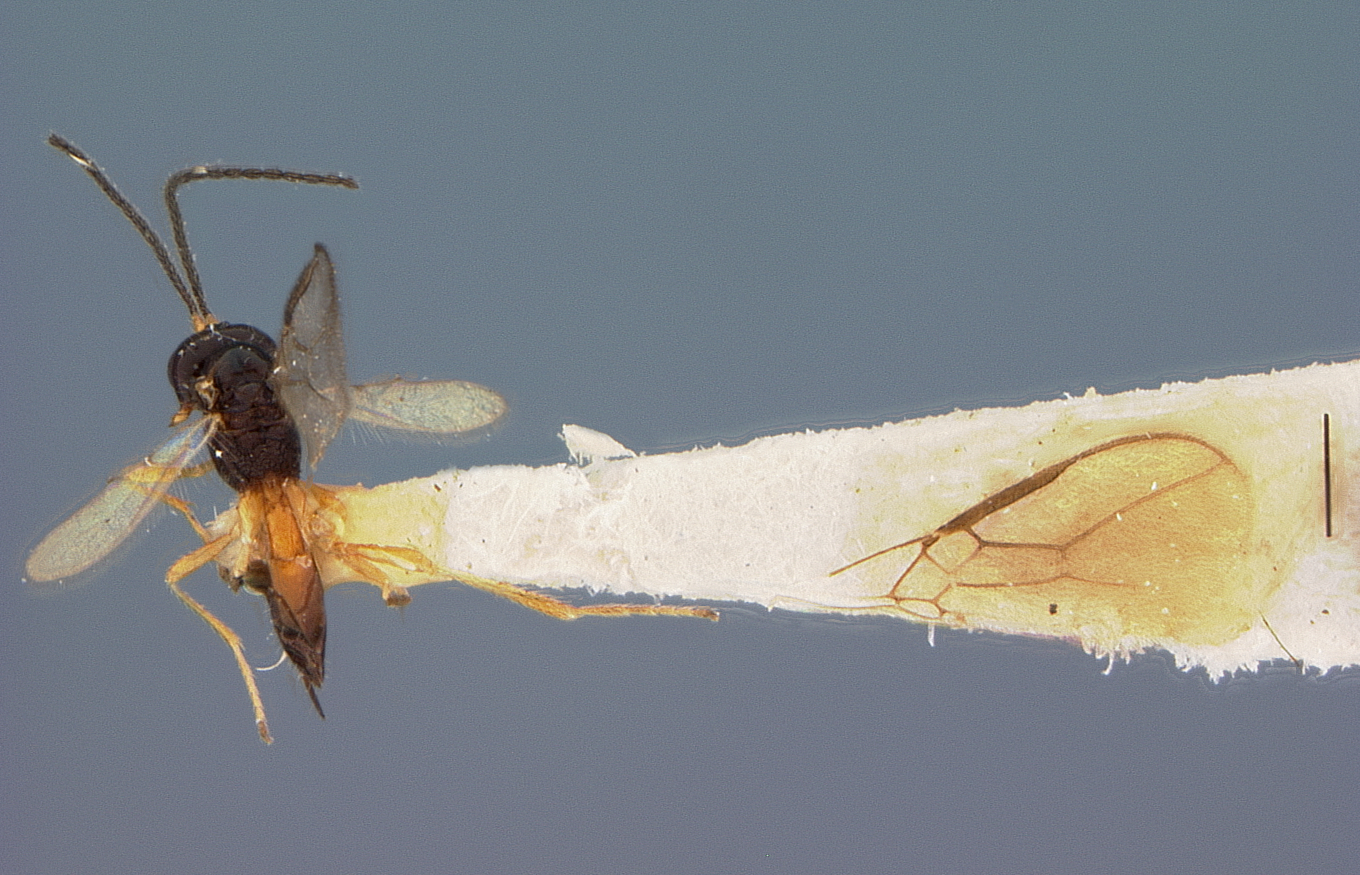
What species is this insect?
Orthostigma prebblei
